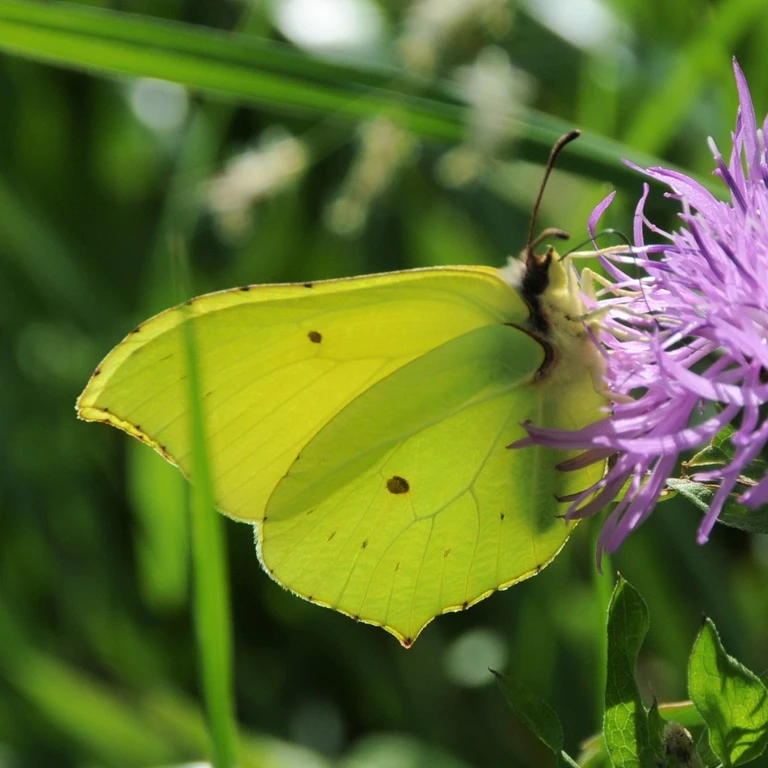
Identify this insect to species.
Gonepteryx rhamni
